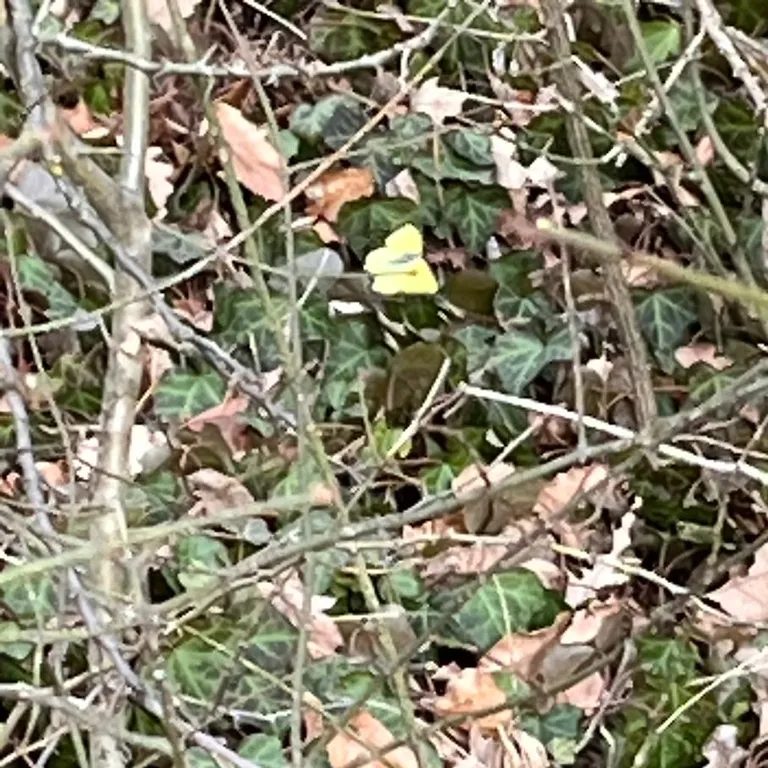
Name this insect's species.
Gonepteryx rhamni
